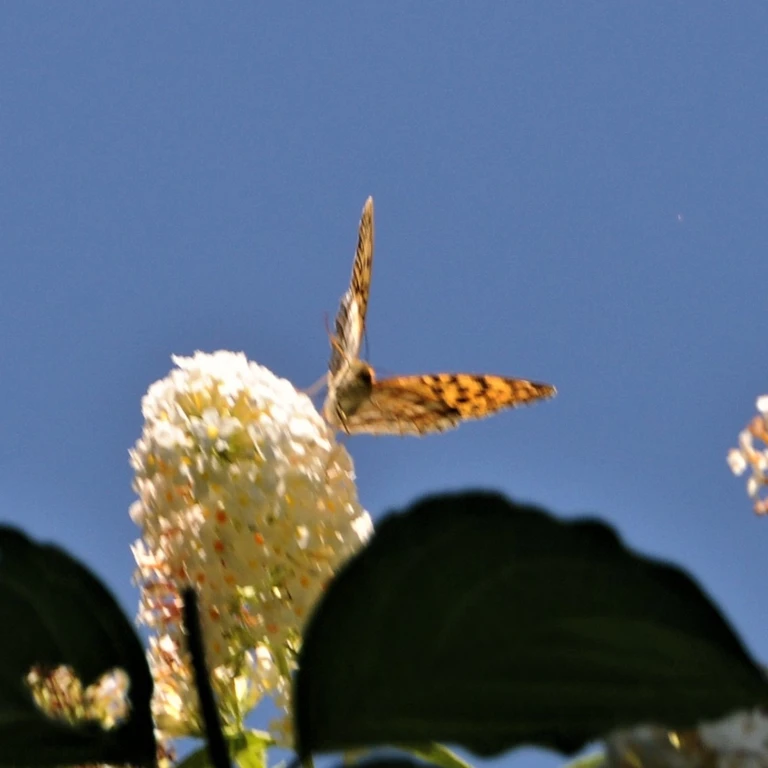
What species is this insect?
Argynnis paphia
